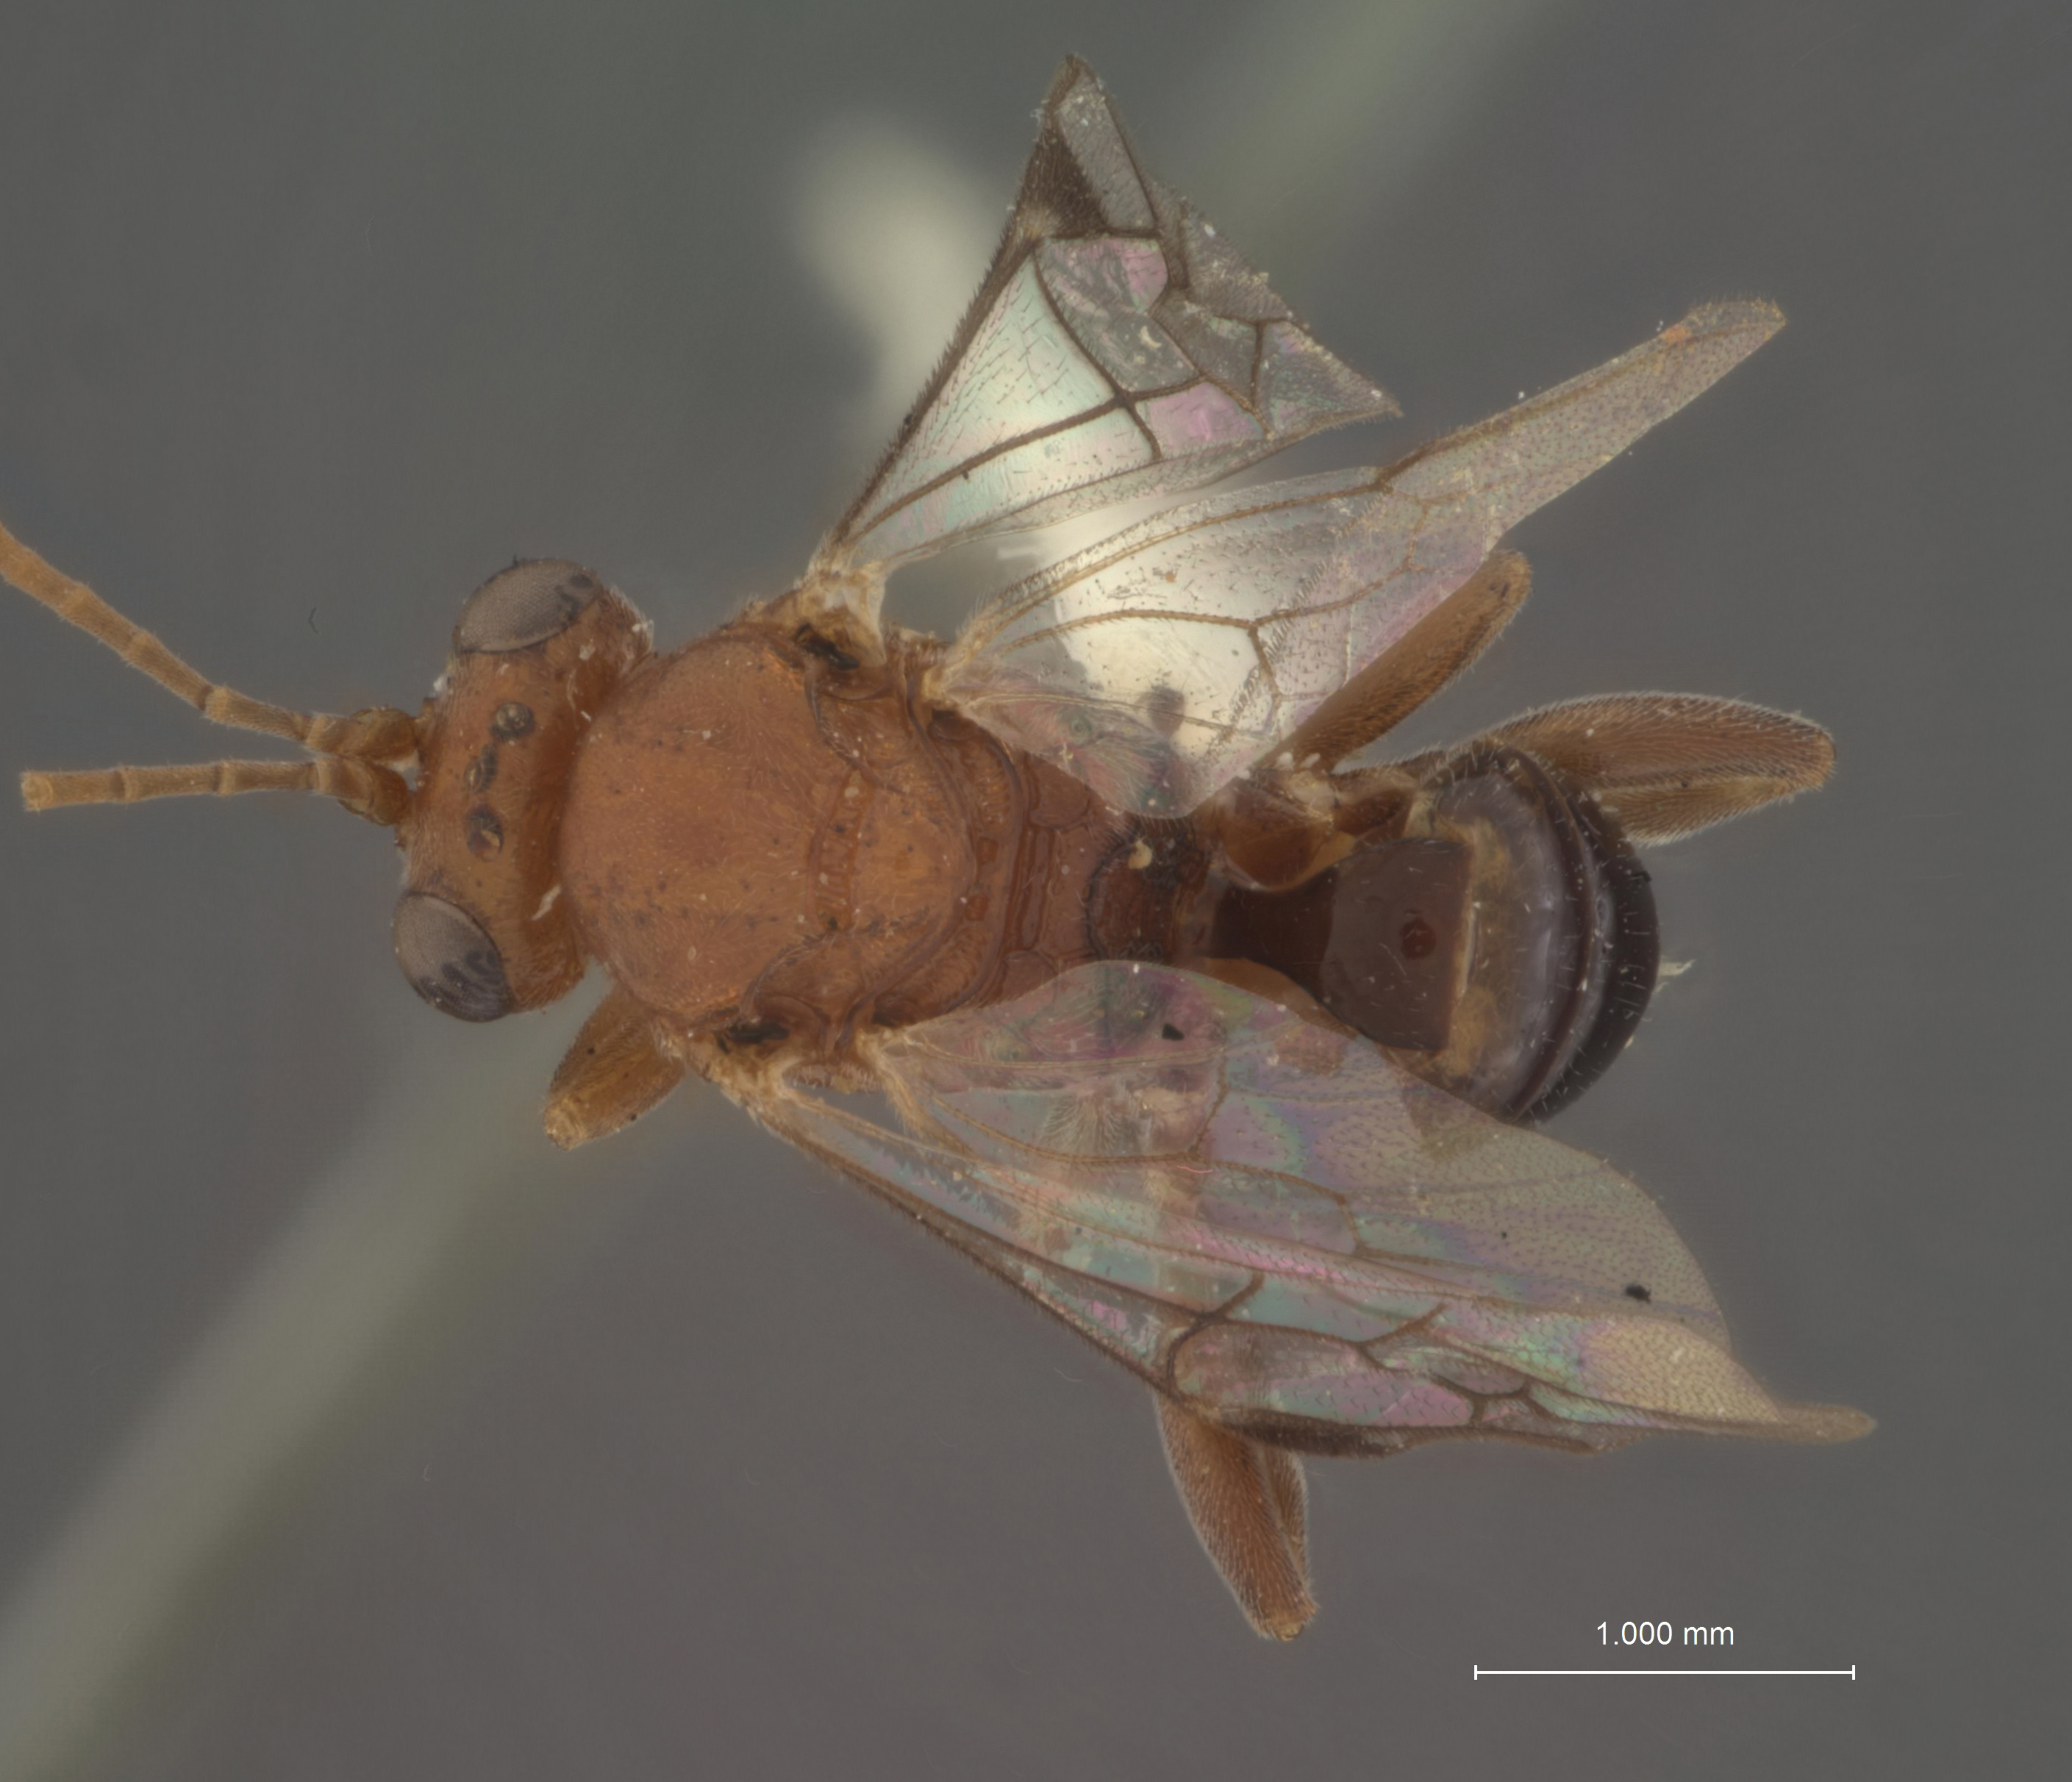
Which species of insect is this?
Chrysopoctonus bicolor
